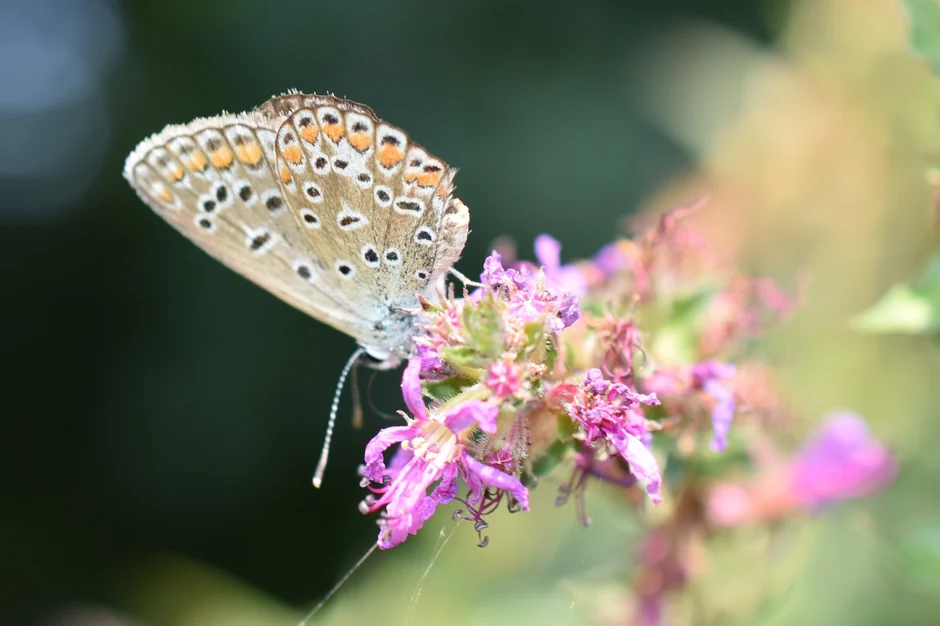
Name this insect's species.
Polyommatus icarus
